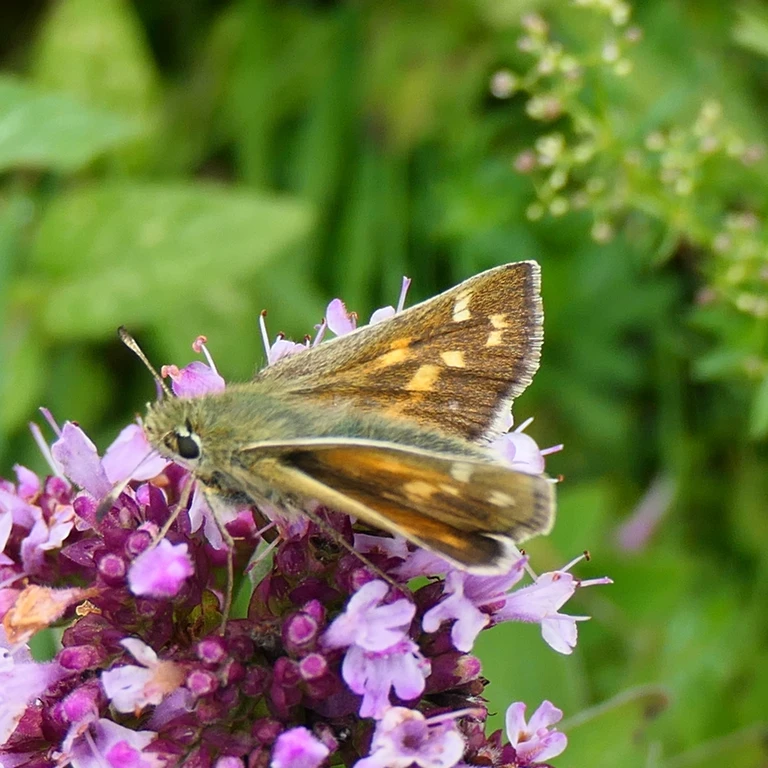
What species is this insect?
Hesperia comma
